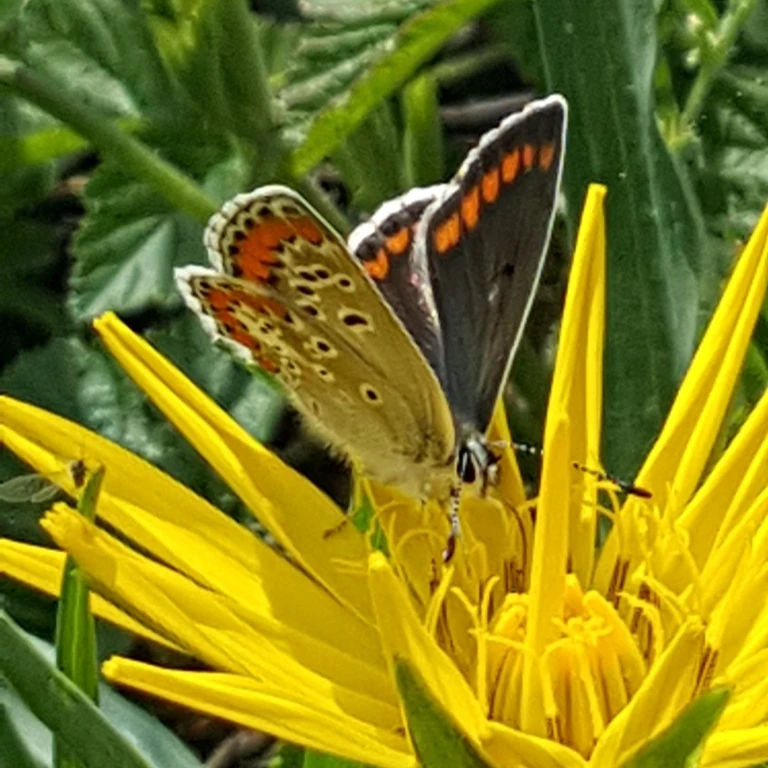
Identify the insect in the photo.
Aricia agestis/artaxerxes
